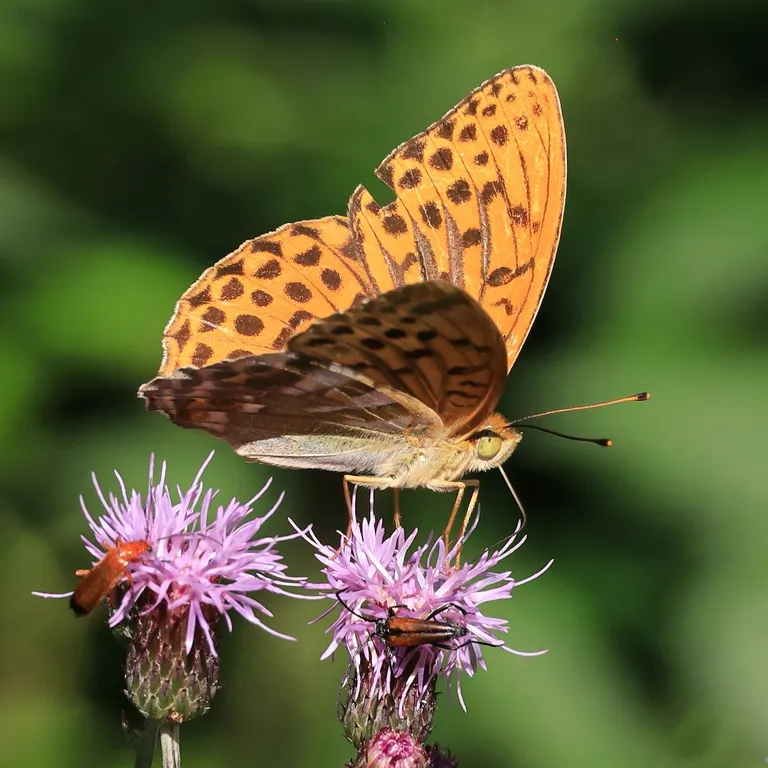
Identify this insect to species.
Argynnis paphia
